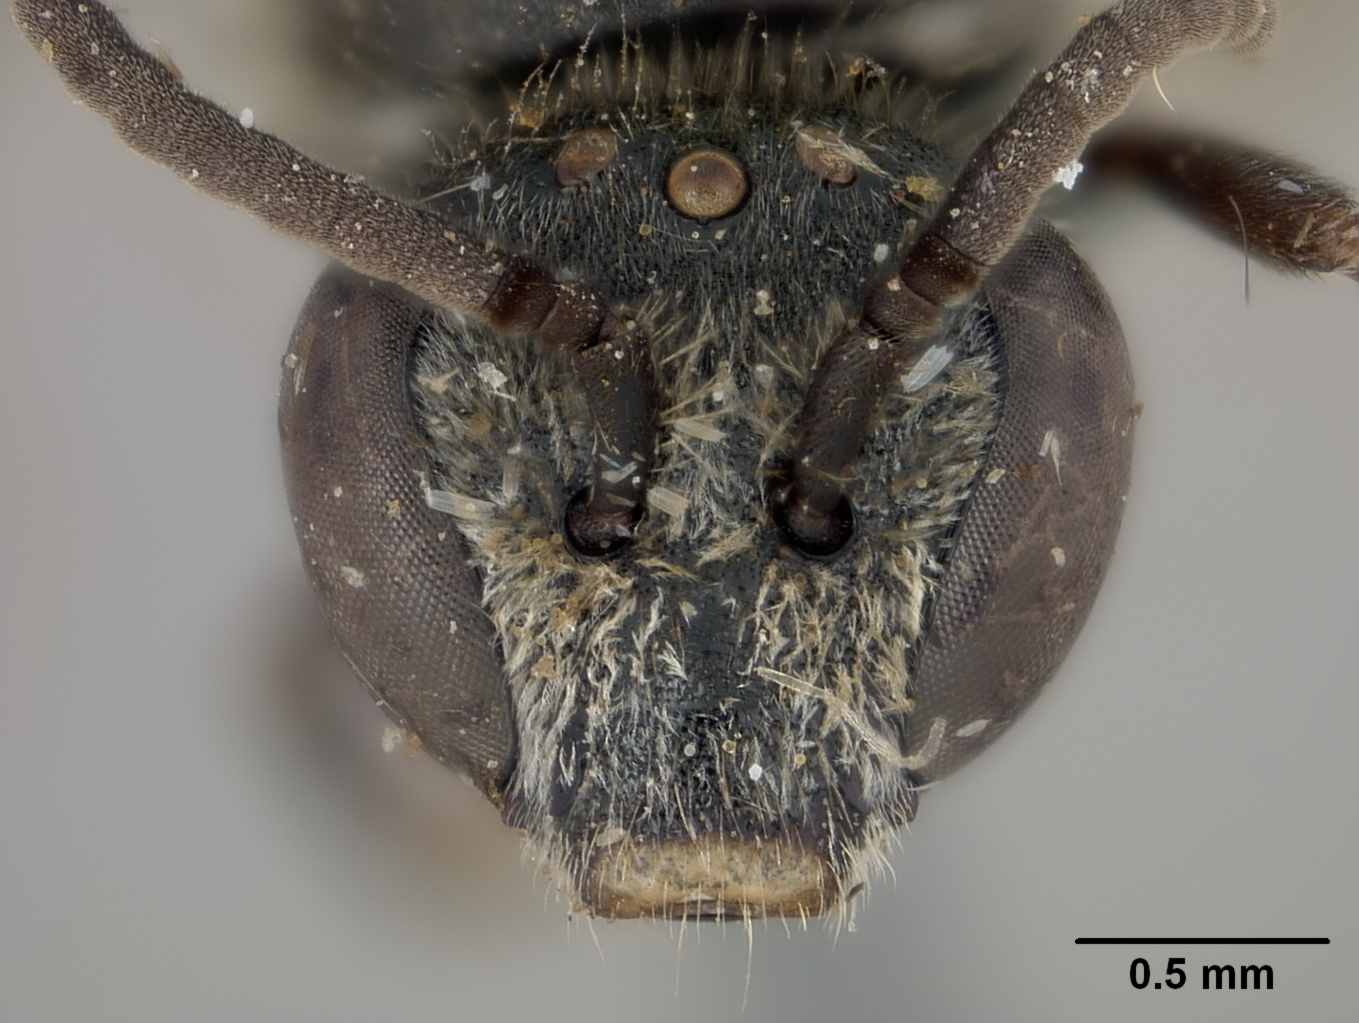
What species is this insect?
Halictus philippinensis
